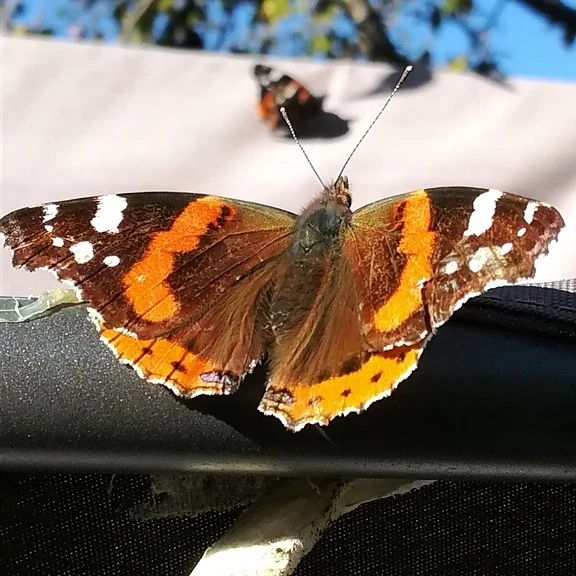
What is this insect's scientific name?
Vanessa atalanta
